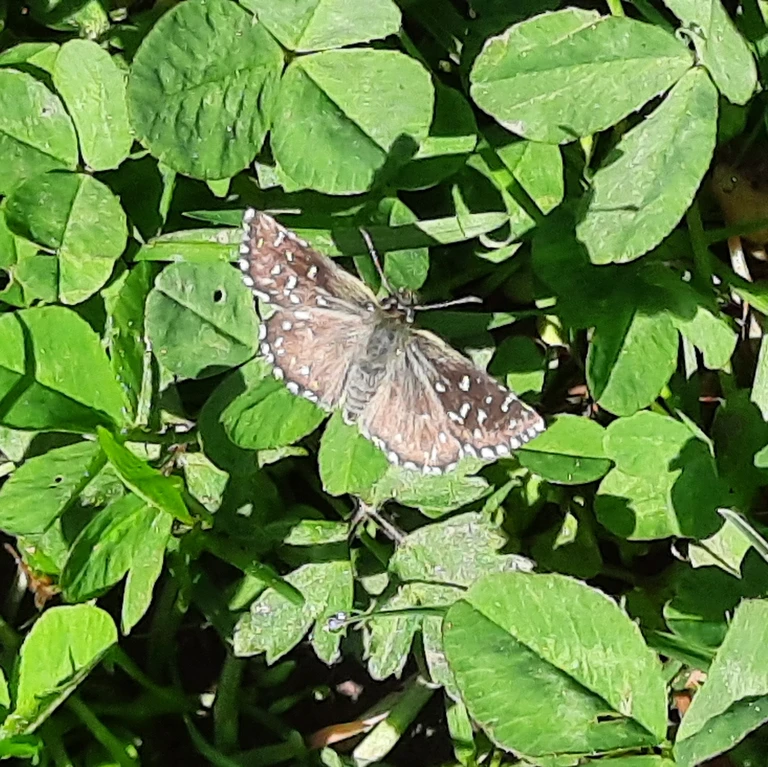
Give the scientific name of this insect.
Pyrgus malvae
